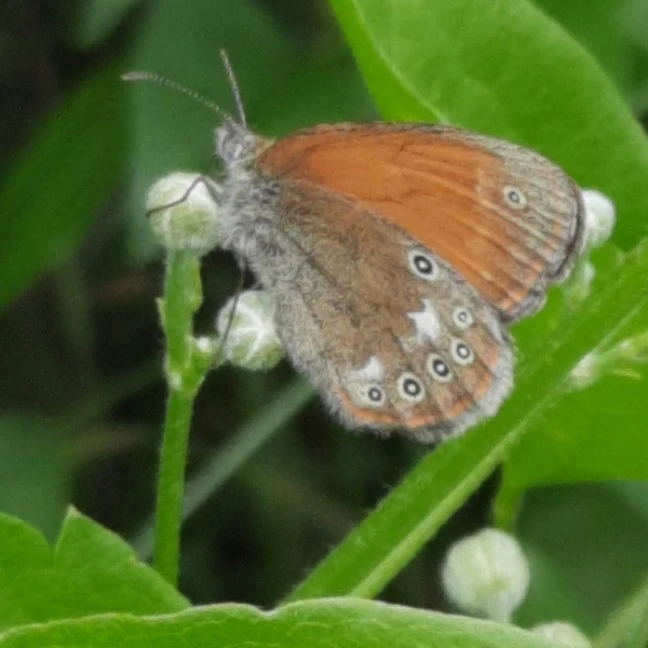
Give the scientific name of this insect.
Coenonympha glycerion (also Coenonympha iphis)
